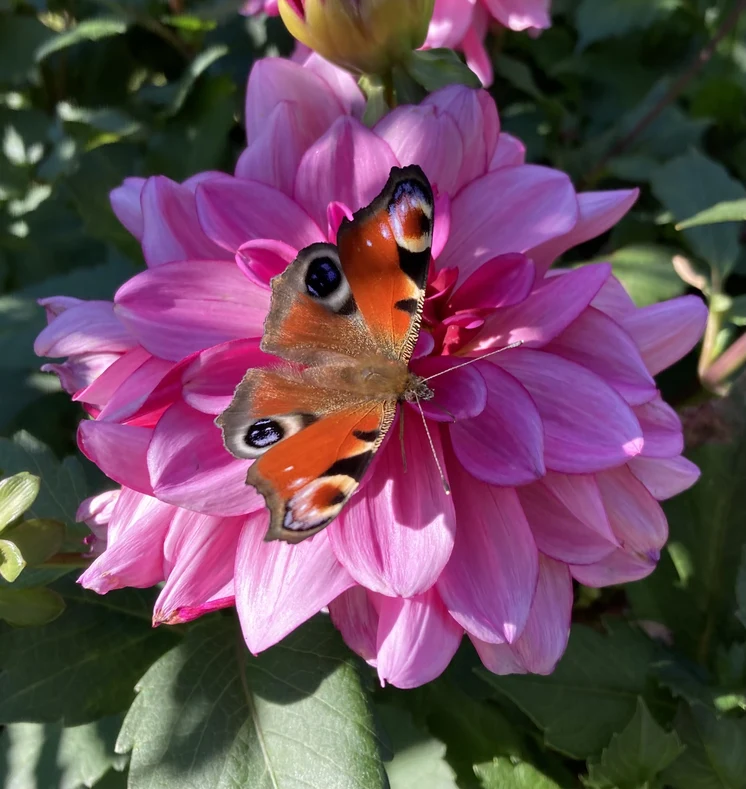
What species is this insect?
Aglais io
